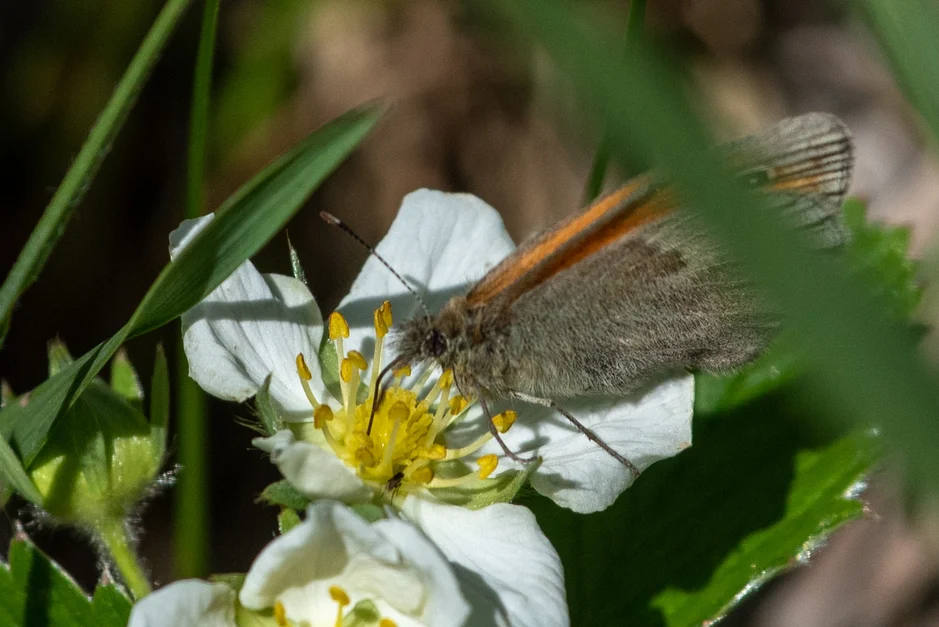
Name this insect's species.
Coenonympha pamphilus
